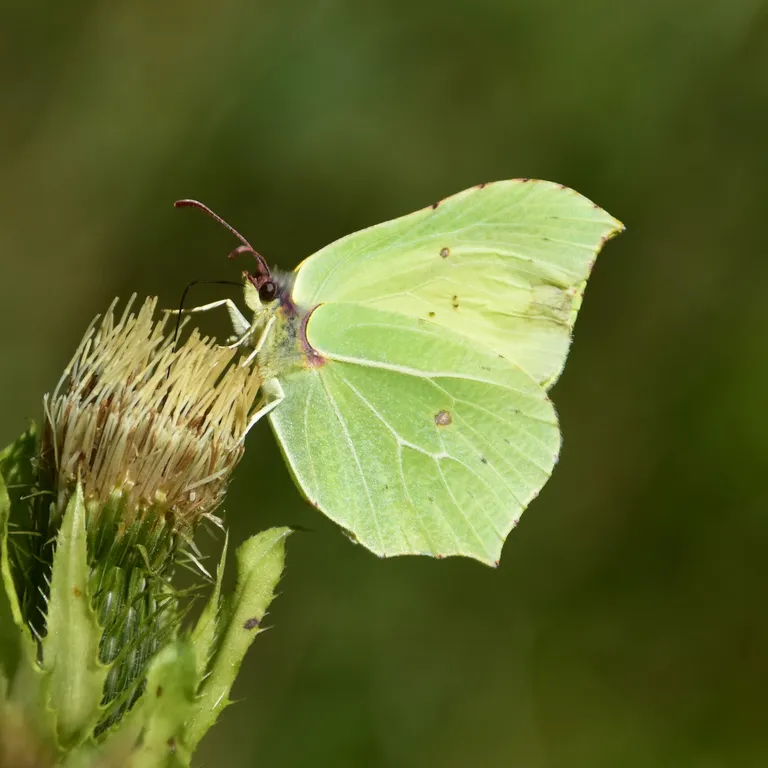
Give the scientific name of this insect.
Gonepteryx rhamni
